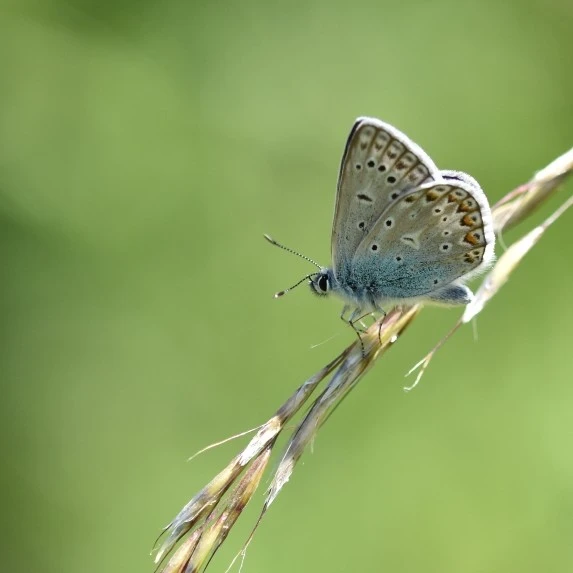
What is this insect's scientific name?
Polyommatus icarus
